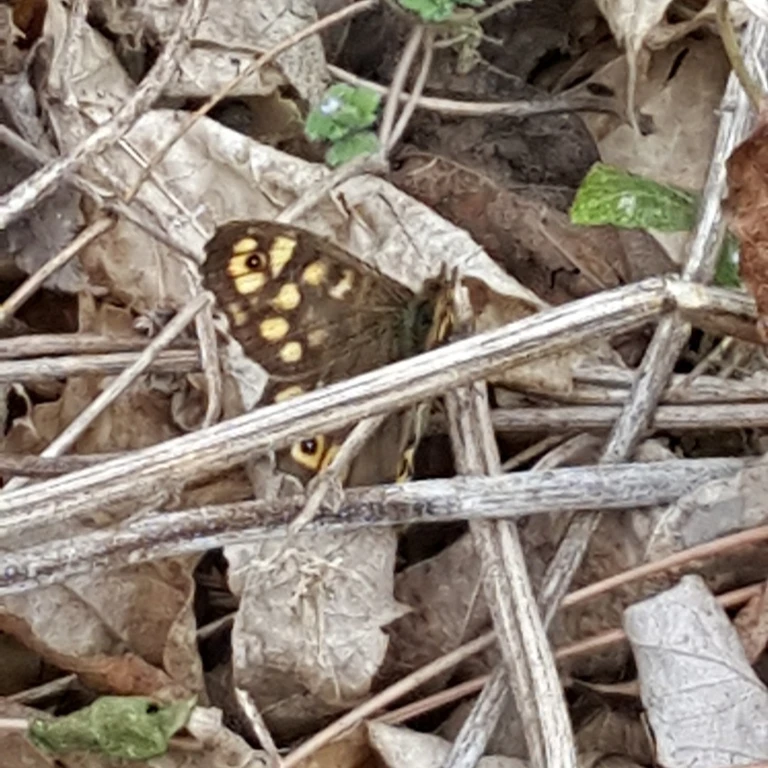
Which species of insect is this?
Pararge aegeria
